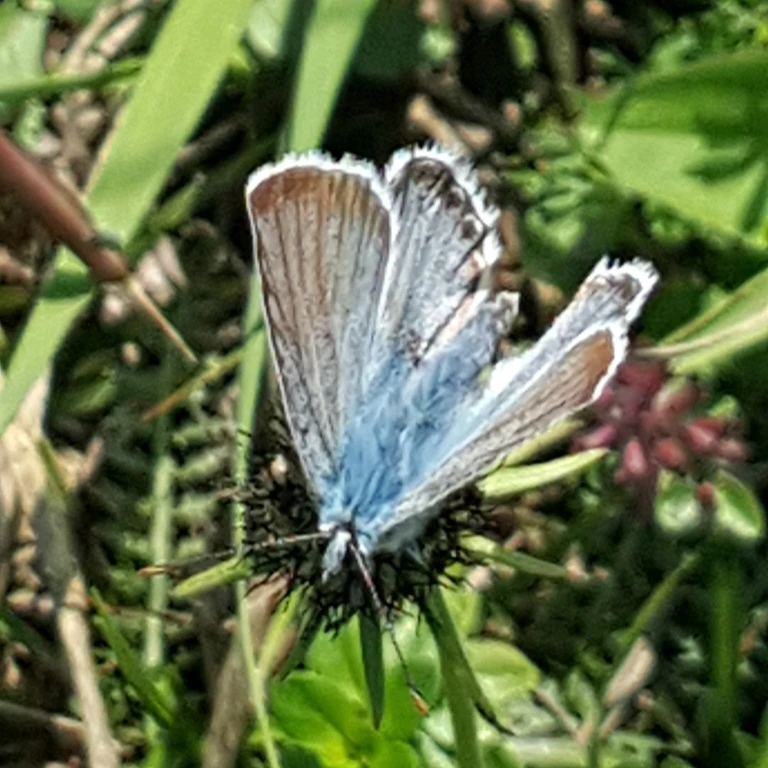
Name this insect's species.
Lysandra coridon
